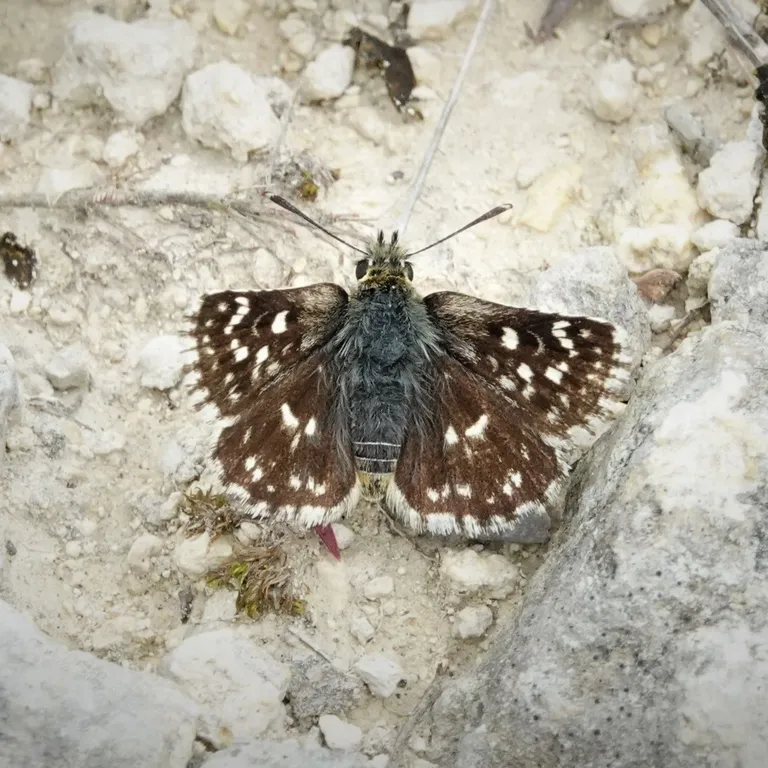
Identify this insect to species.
Spialia sertorius
